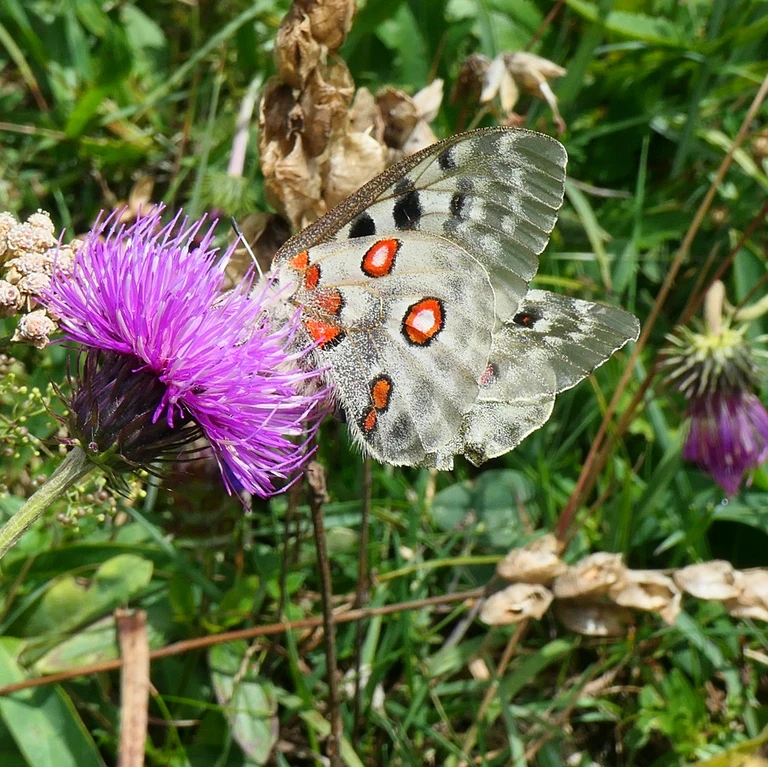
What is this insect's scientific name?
Parnassius apollo
